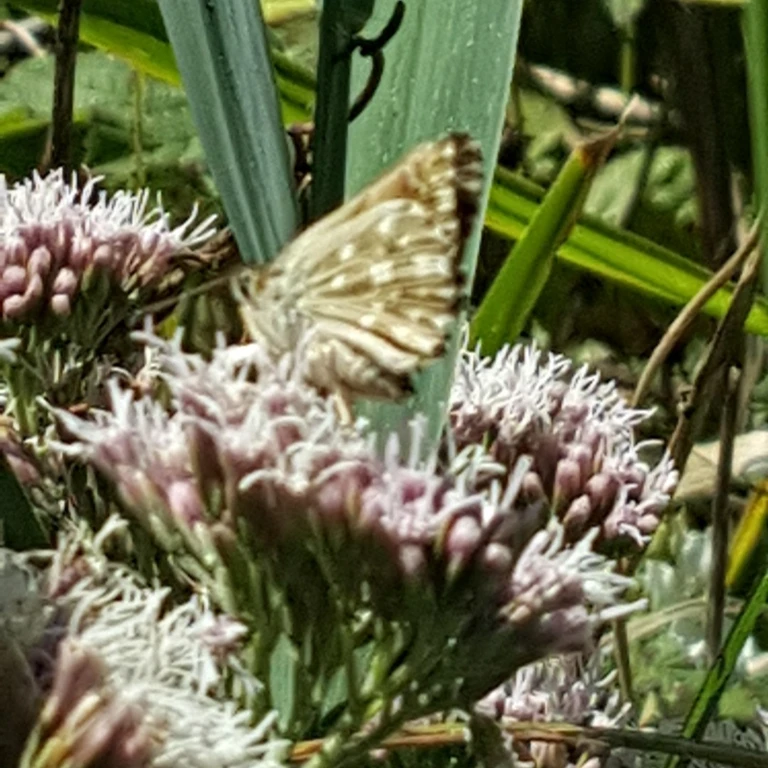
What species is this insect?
Carcharodus alceae
